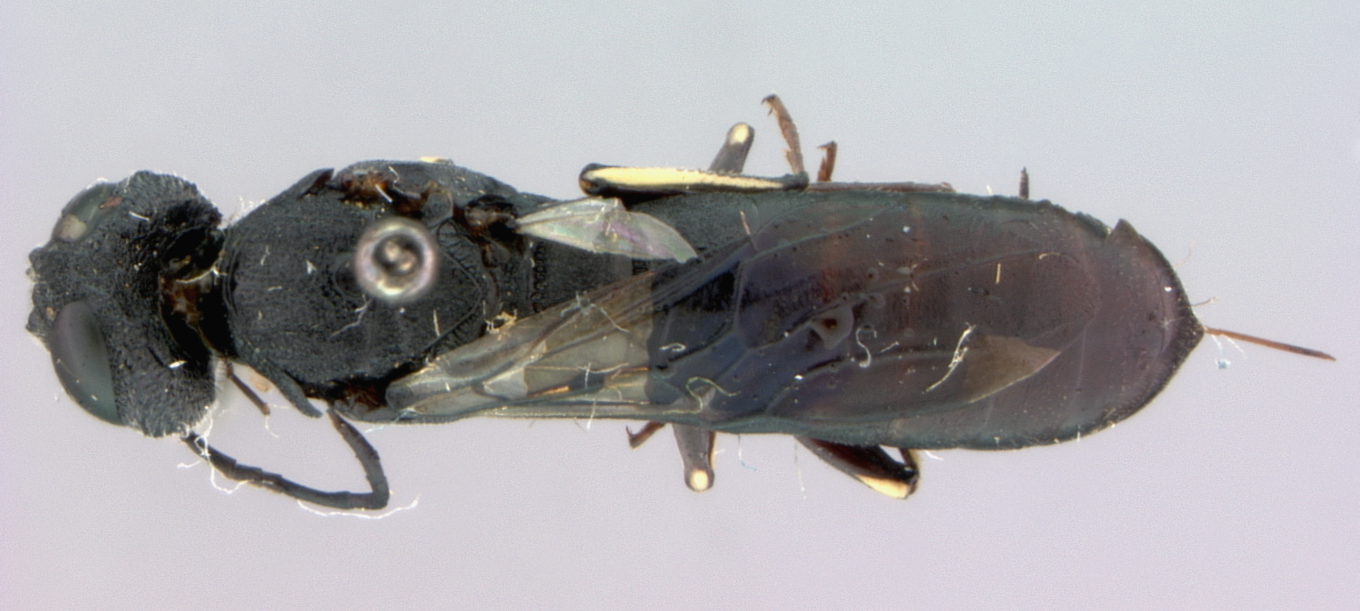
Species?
Oryssus modestus
